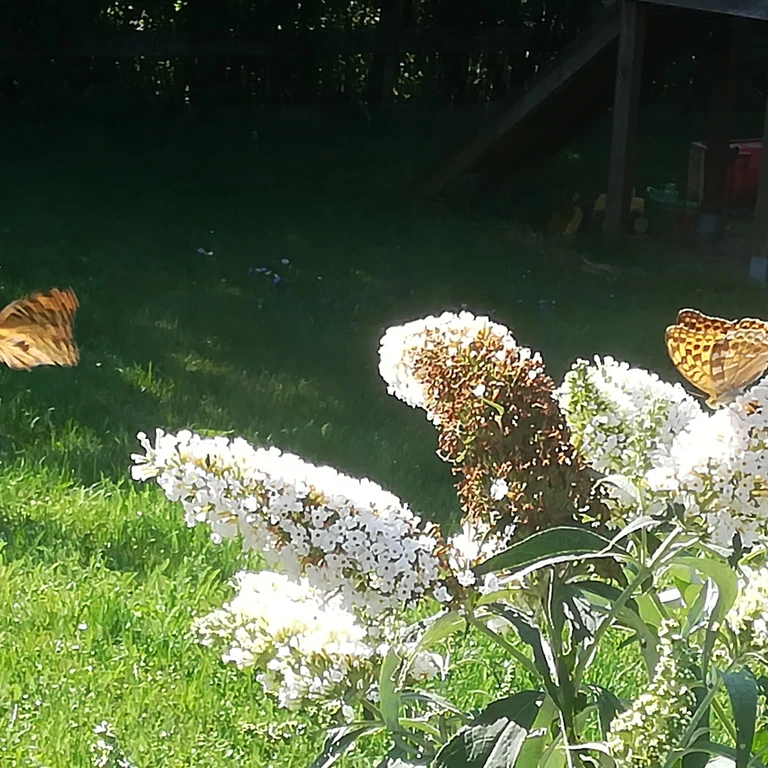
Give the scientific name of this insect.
Argynnis paphia
